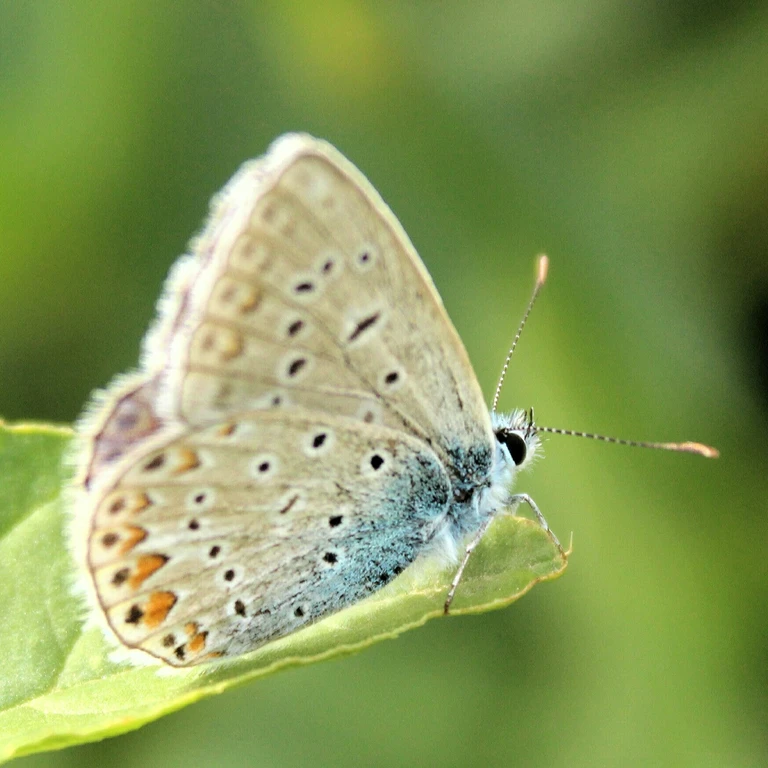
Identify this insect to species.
Polyommatus icarus
